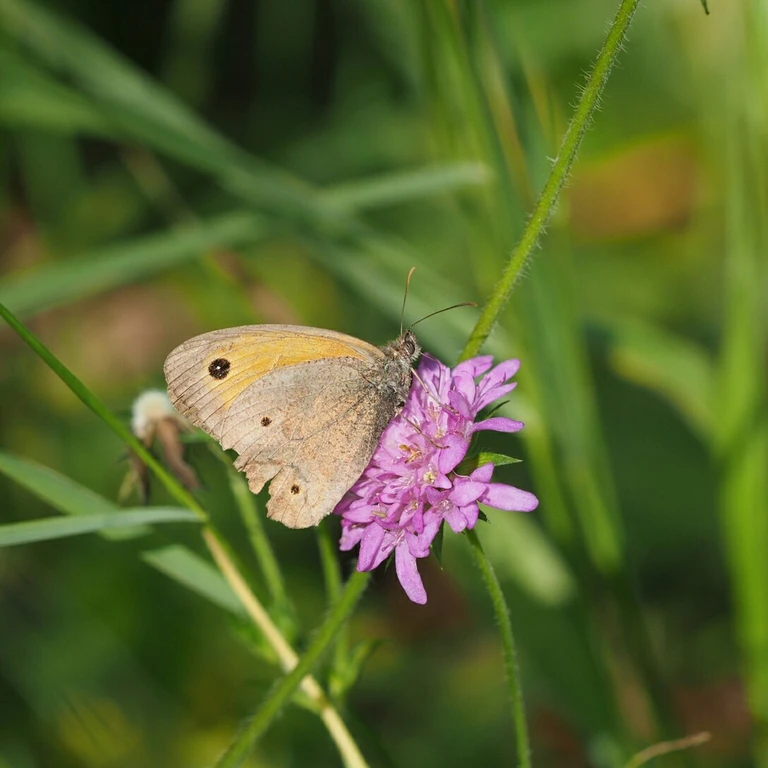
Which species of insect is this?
Maniola jurtina
